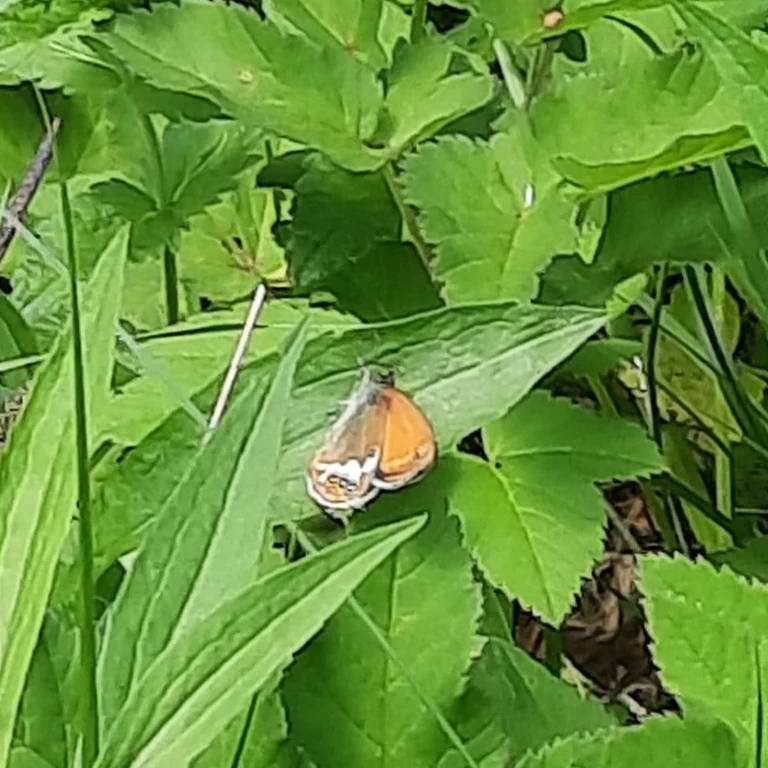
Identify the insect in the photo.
Coenonympha arcania
